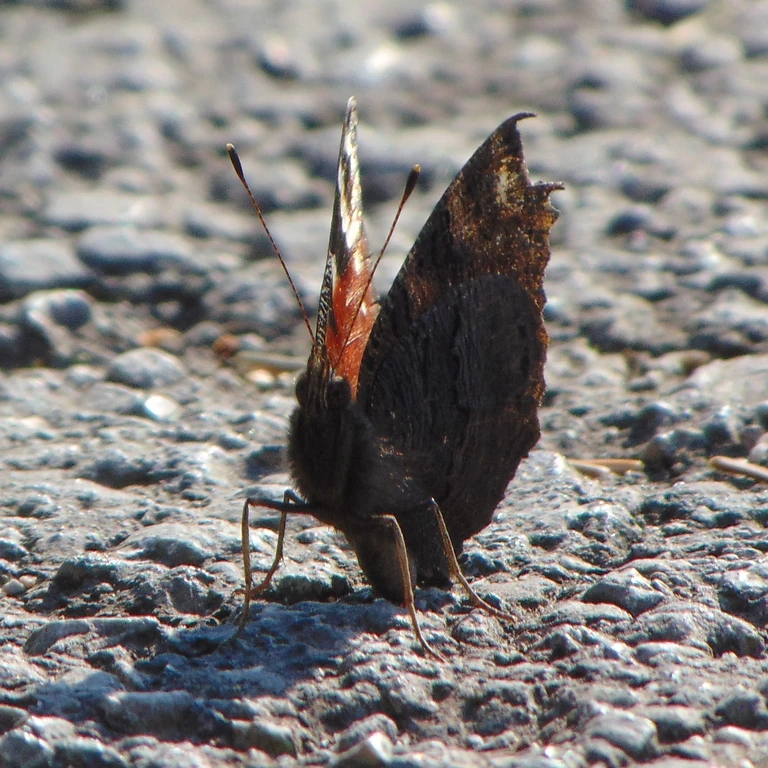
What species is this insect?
Aglais io
